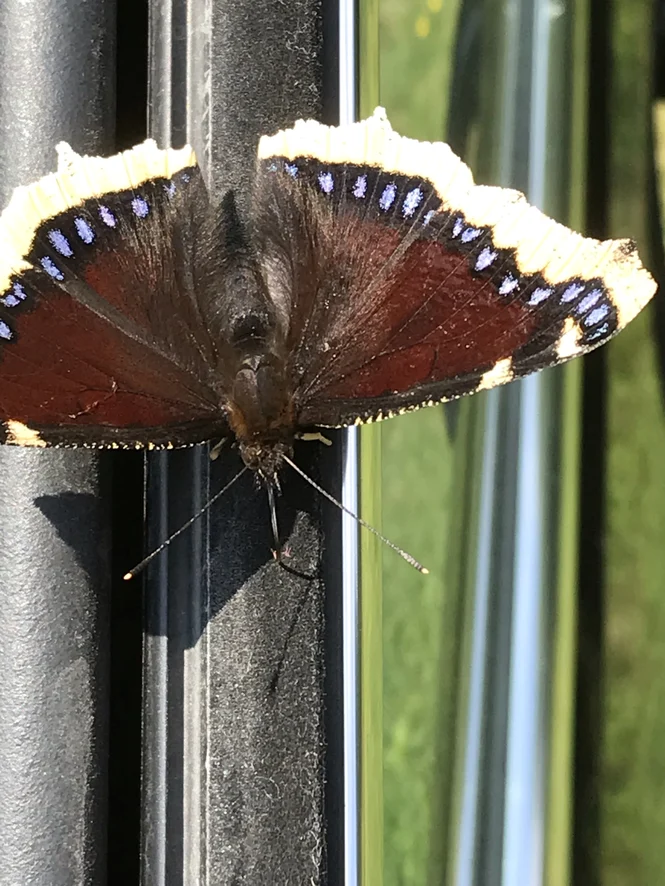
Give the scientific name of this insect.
Nymphalis antiopa
